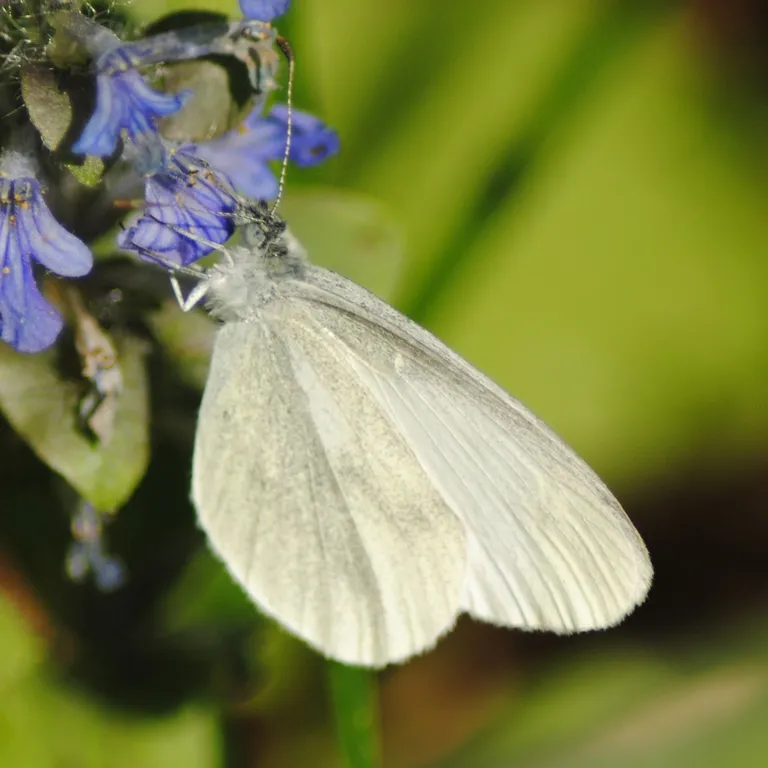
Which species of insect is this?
Leptidea sinapis/juvernica
